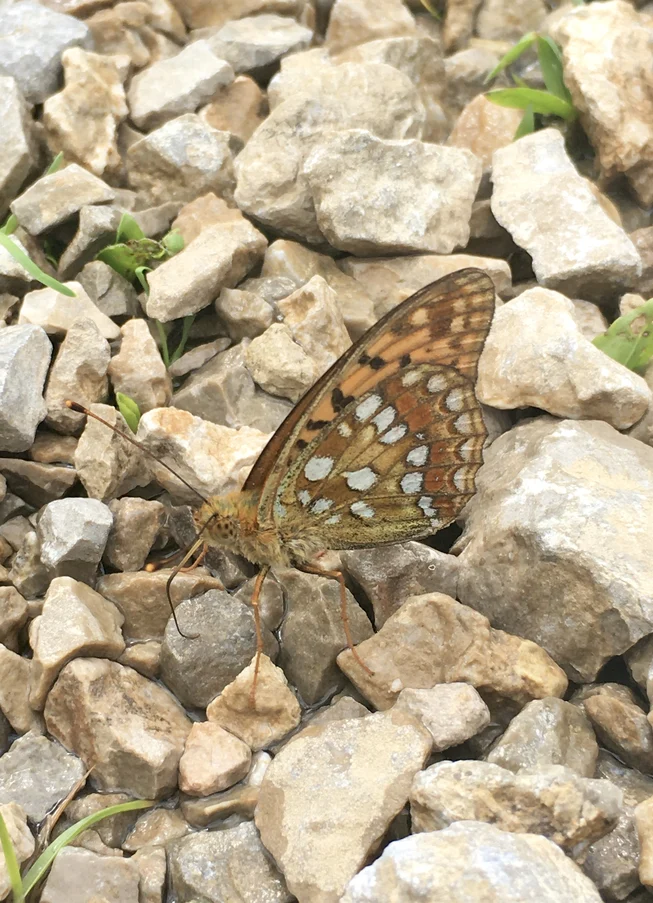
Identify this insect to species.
Fabriciana adippe
